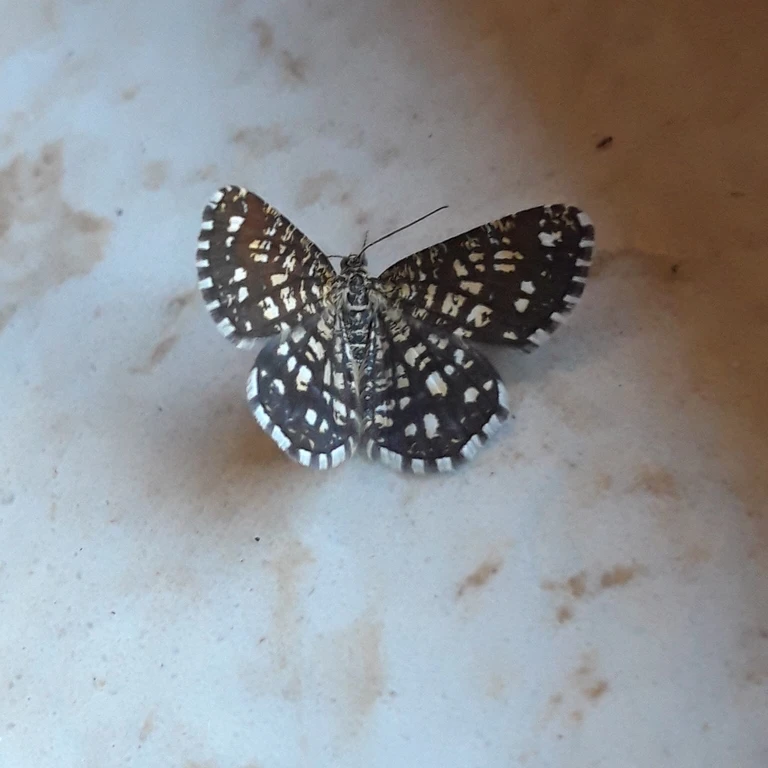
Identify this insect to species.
Chiasmia clathrata
